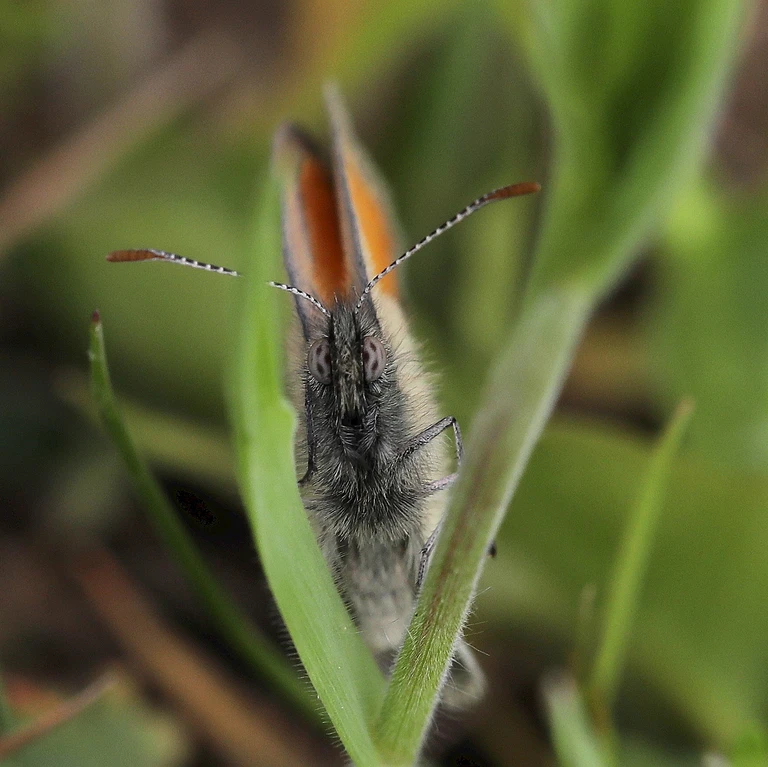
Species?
Coenonympha pamphilus
